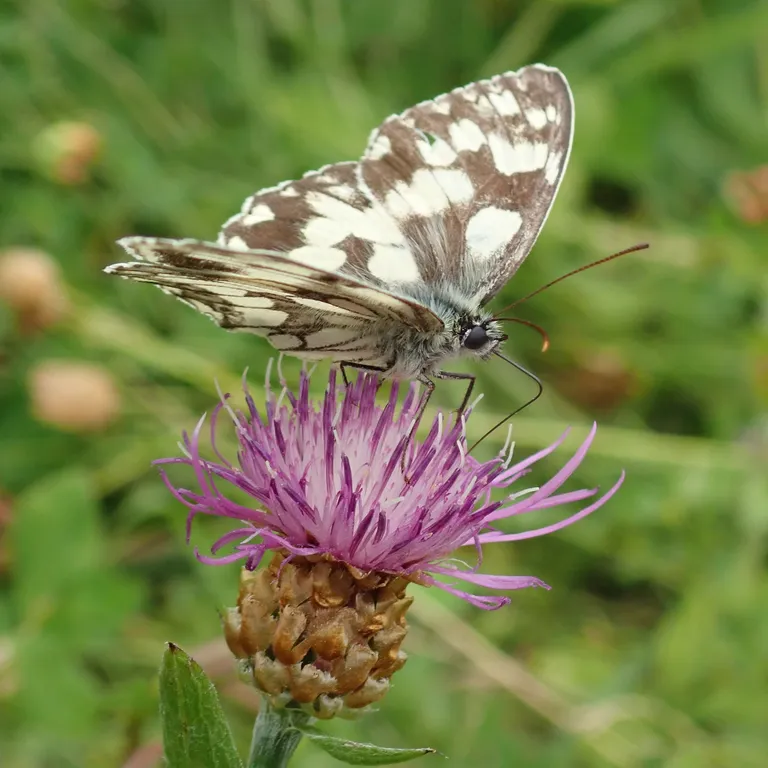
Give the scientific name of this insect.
Melanargia galathea
